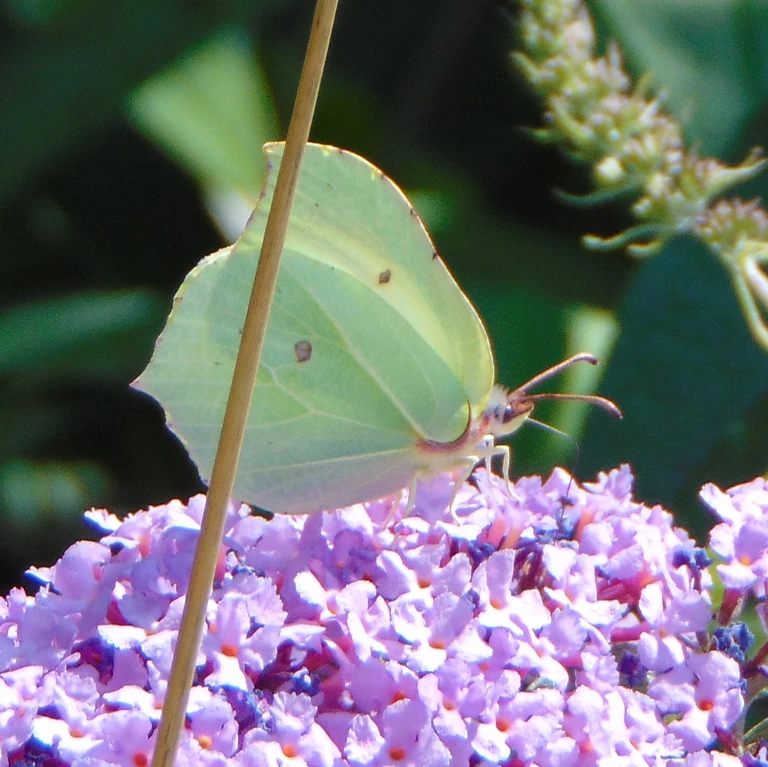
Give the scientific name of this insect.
Gonepteryx rhamni
